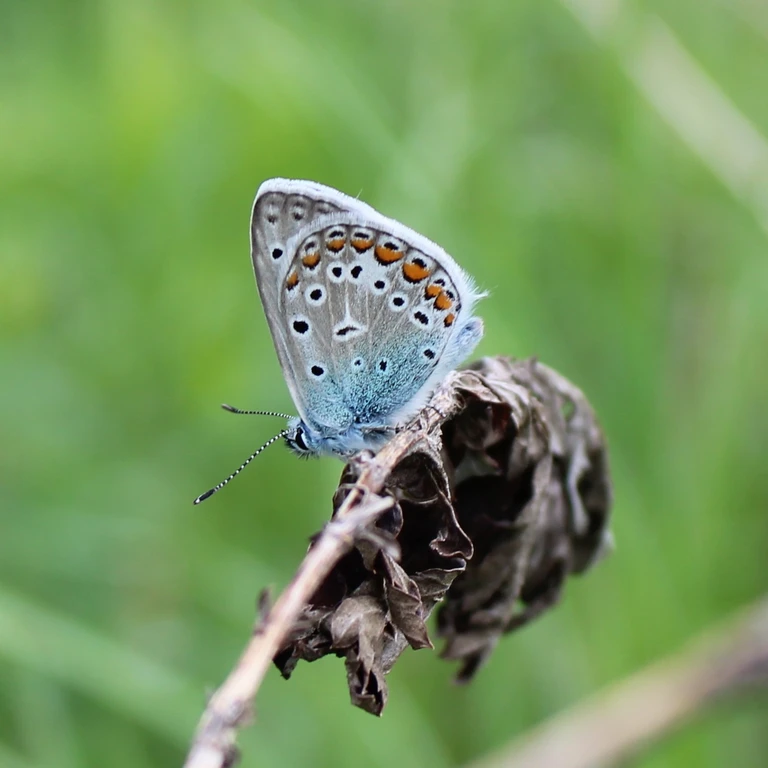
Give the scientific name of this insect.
Polyommatus icarus
